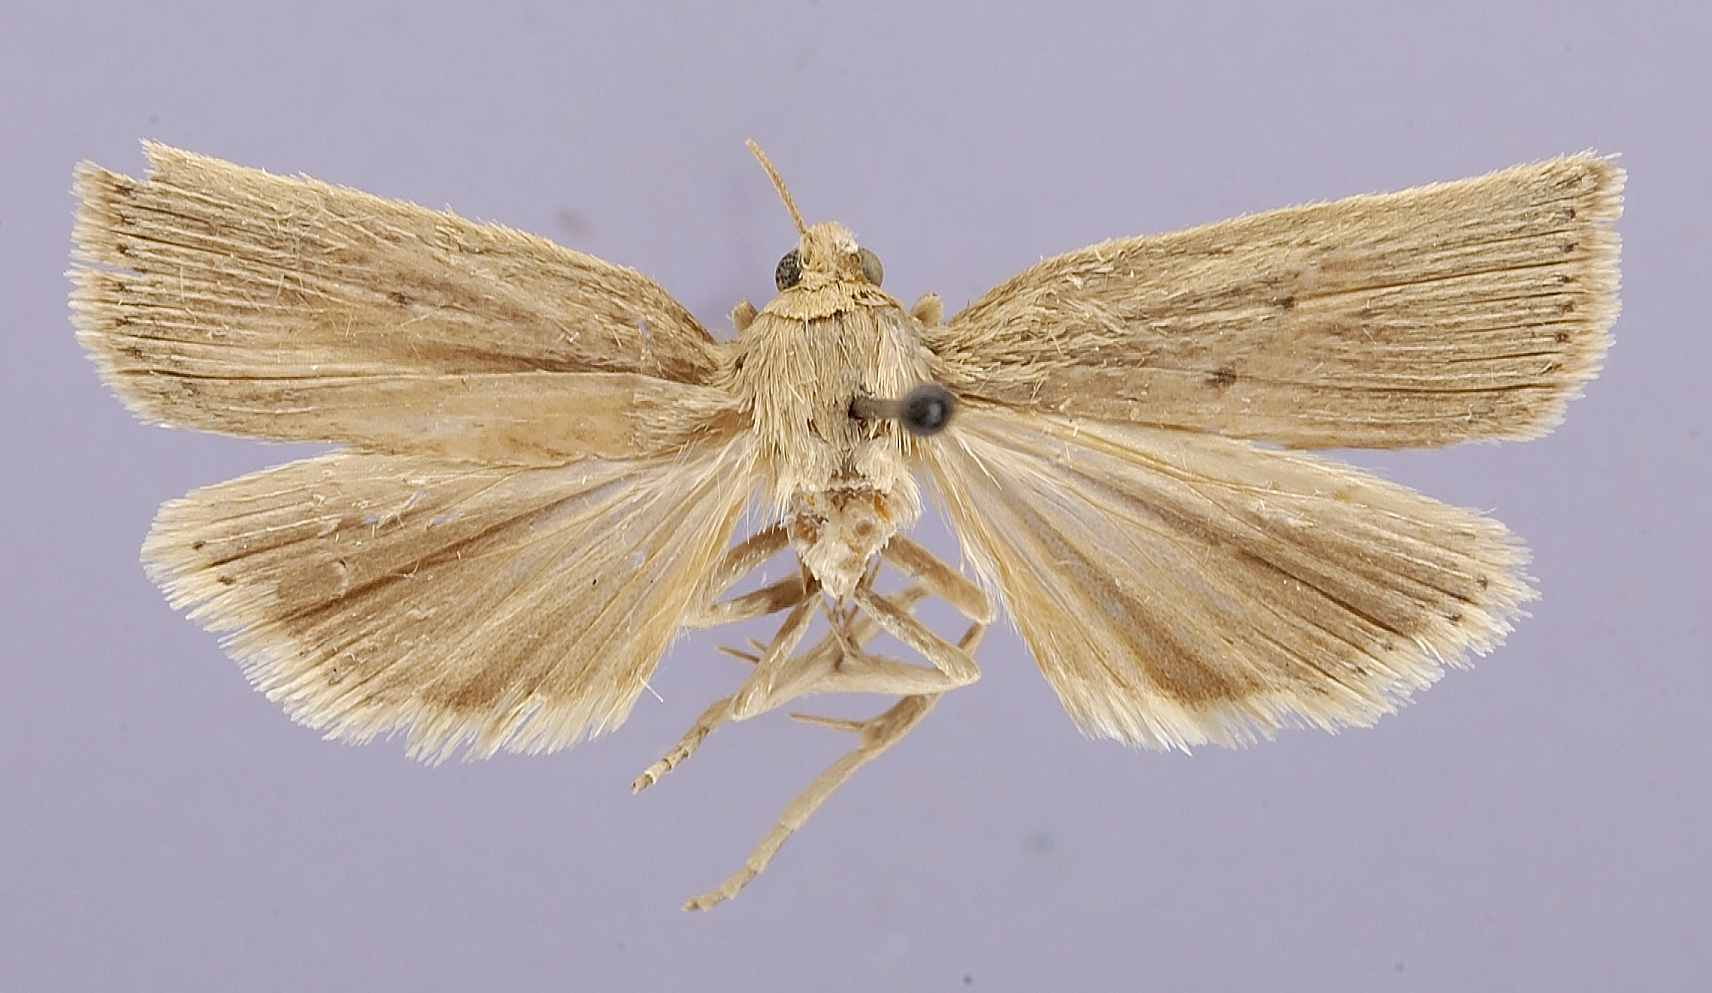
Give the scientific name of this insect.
Pseudometachilo subfaunellus
